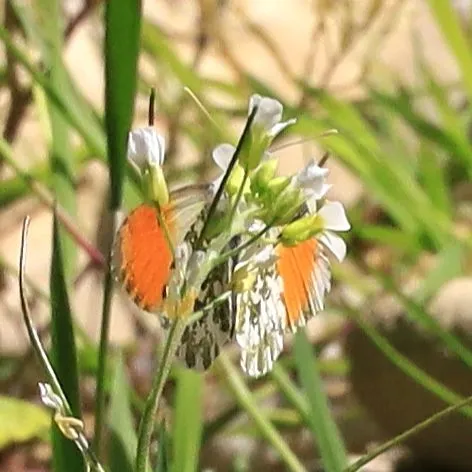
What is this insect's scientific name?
Anthocharis cardamines
